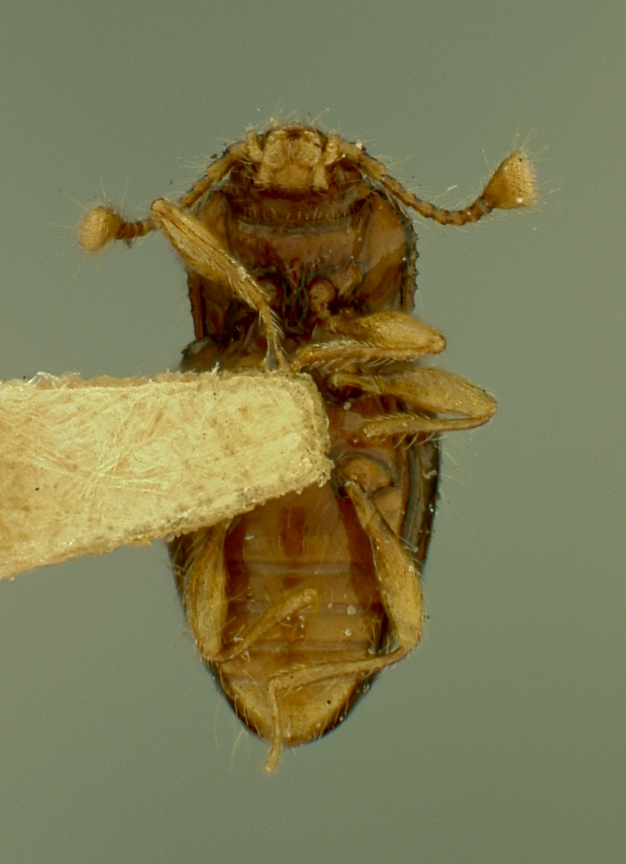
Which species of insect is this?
Lycoperdinella subcaeca
